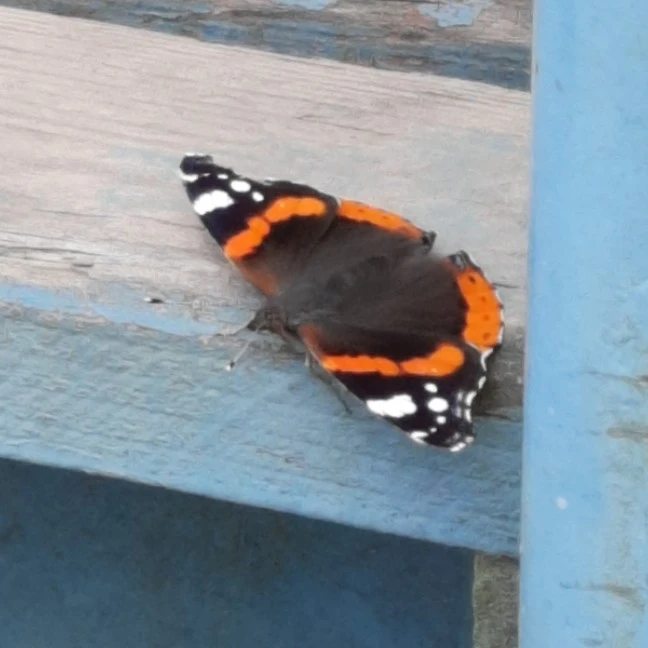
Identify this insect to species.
Vanessa atalanta
